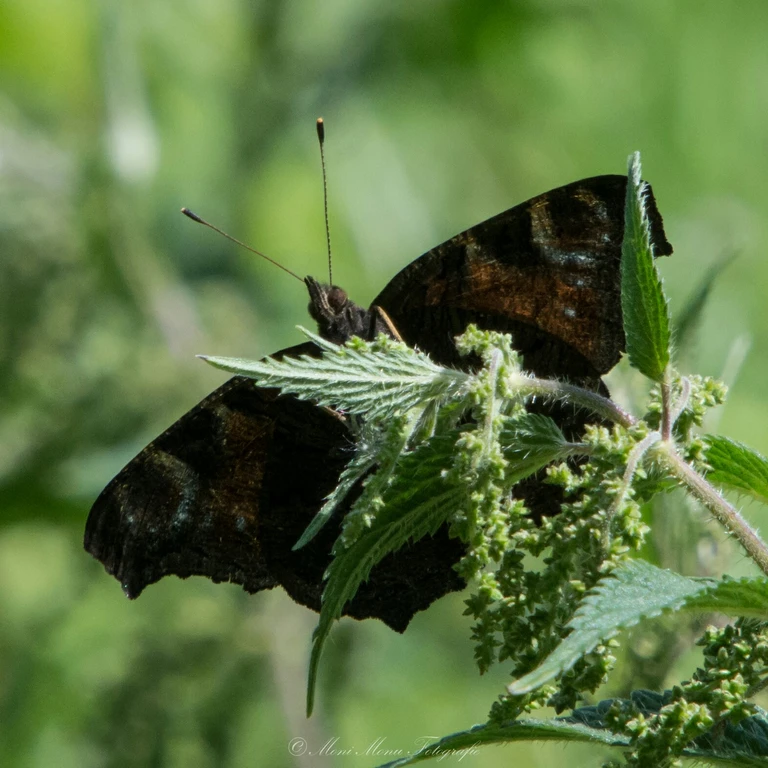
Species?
Aglais io
